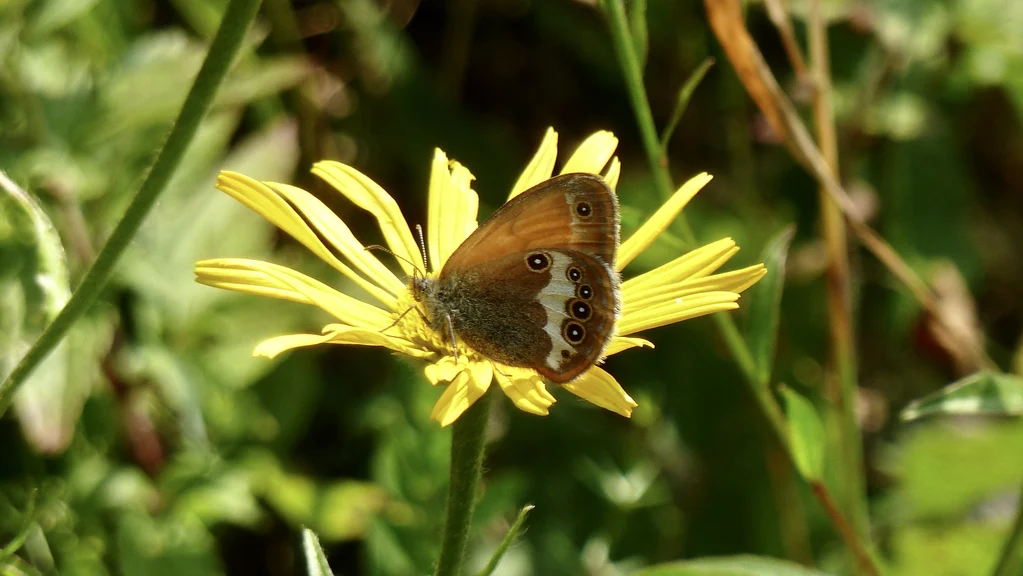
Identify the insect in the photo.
Coenonympha arcania
